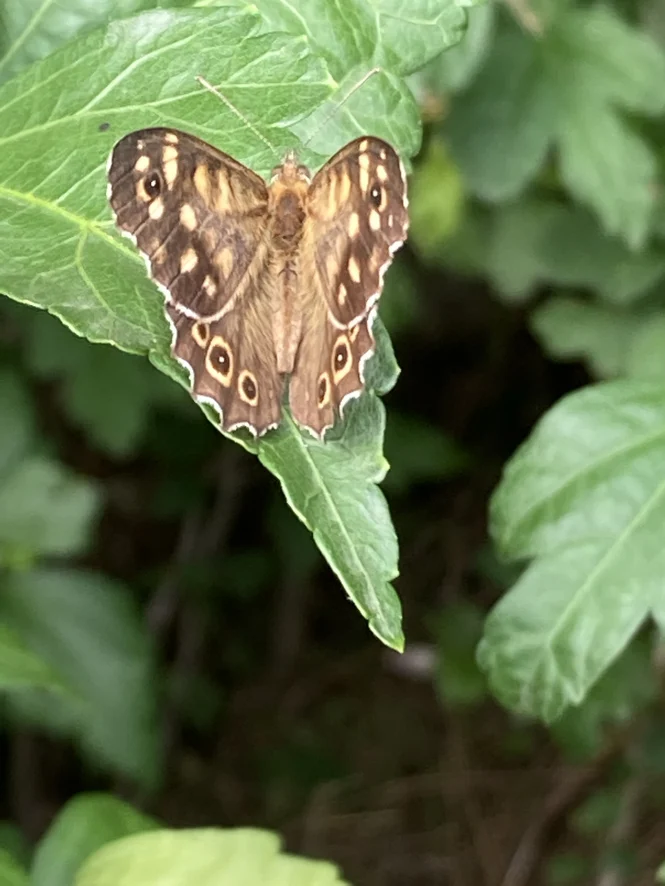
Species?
Pararge aegeria
